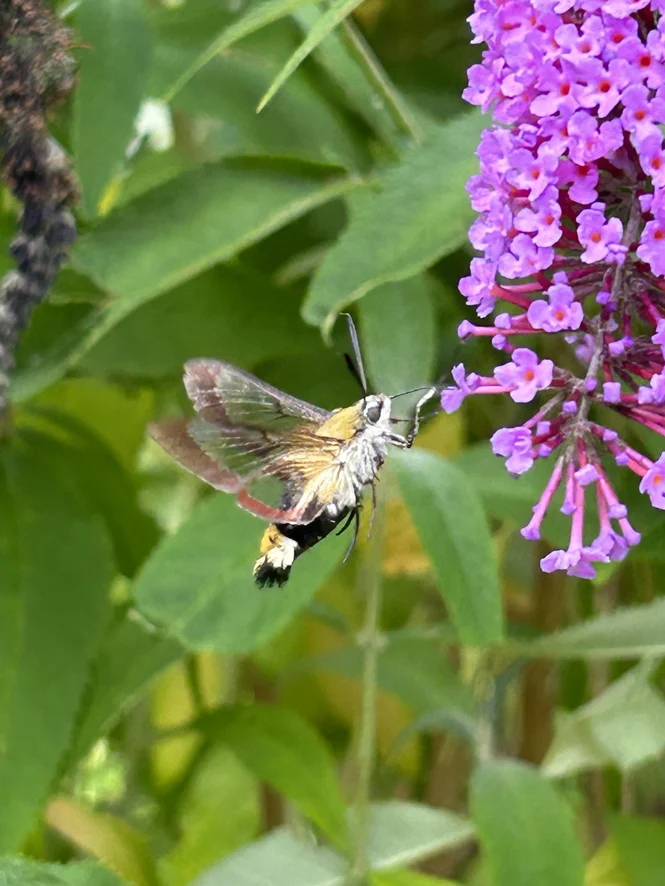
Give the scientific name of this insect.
Hemaris fuciformis
